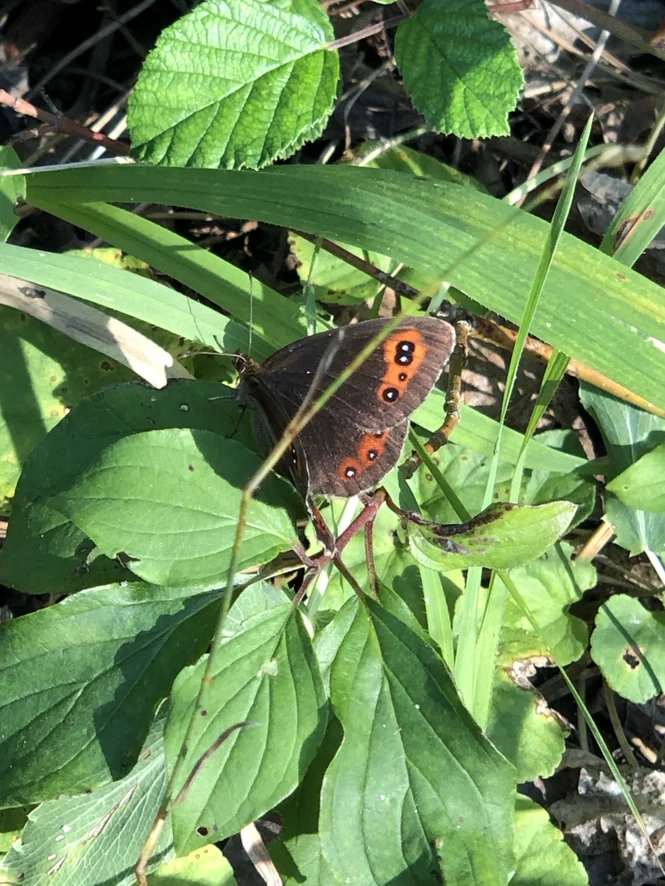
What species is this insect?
Erebia aethiops
